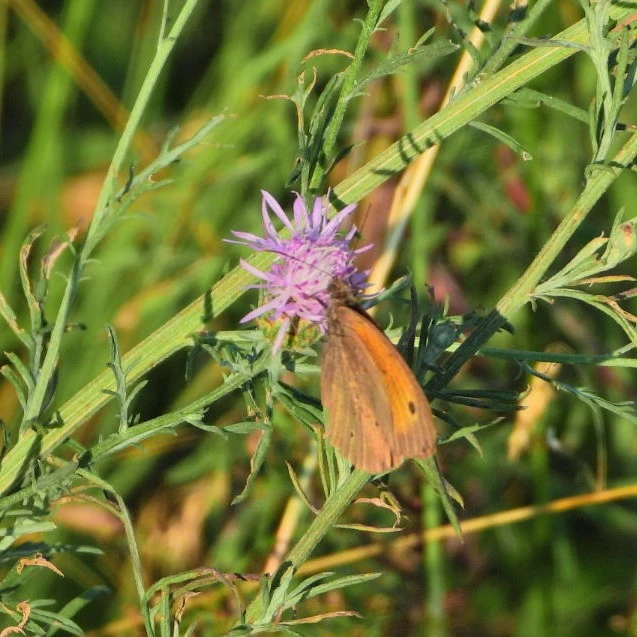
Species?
Maniola jurtina
